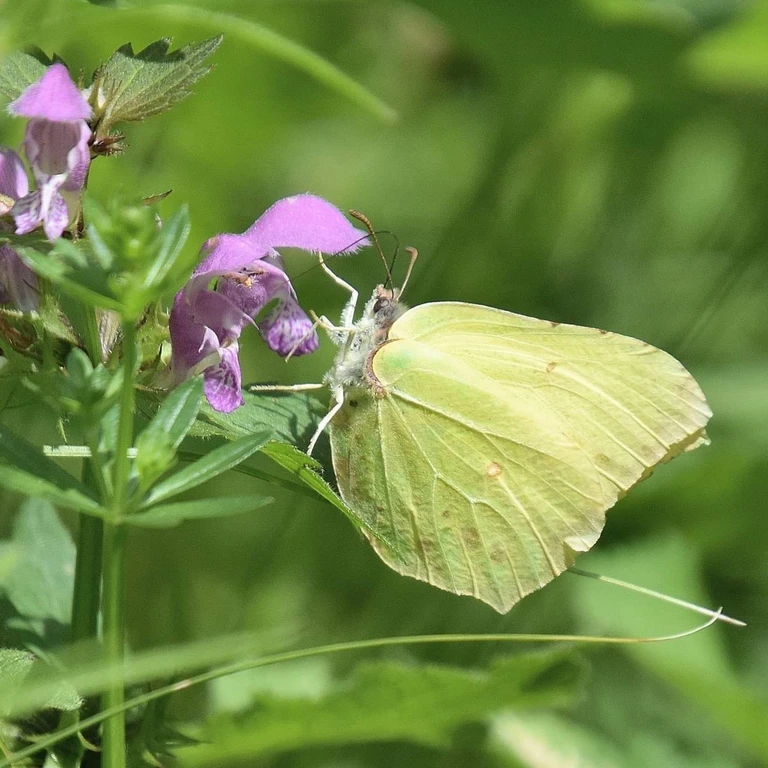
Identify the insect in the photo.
Gonepteryx rhamni
